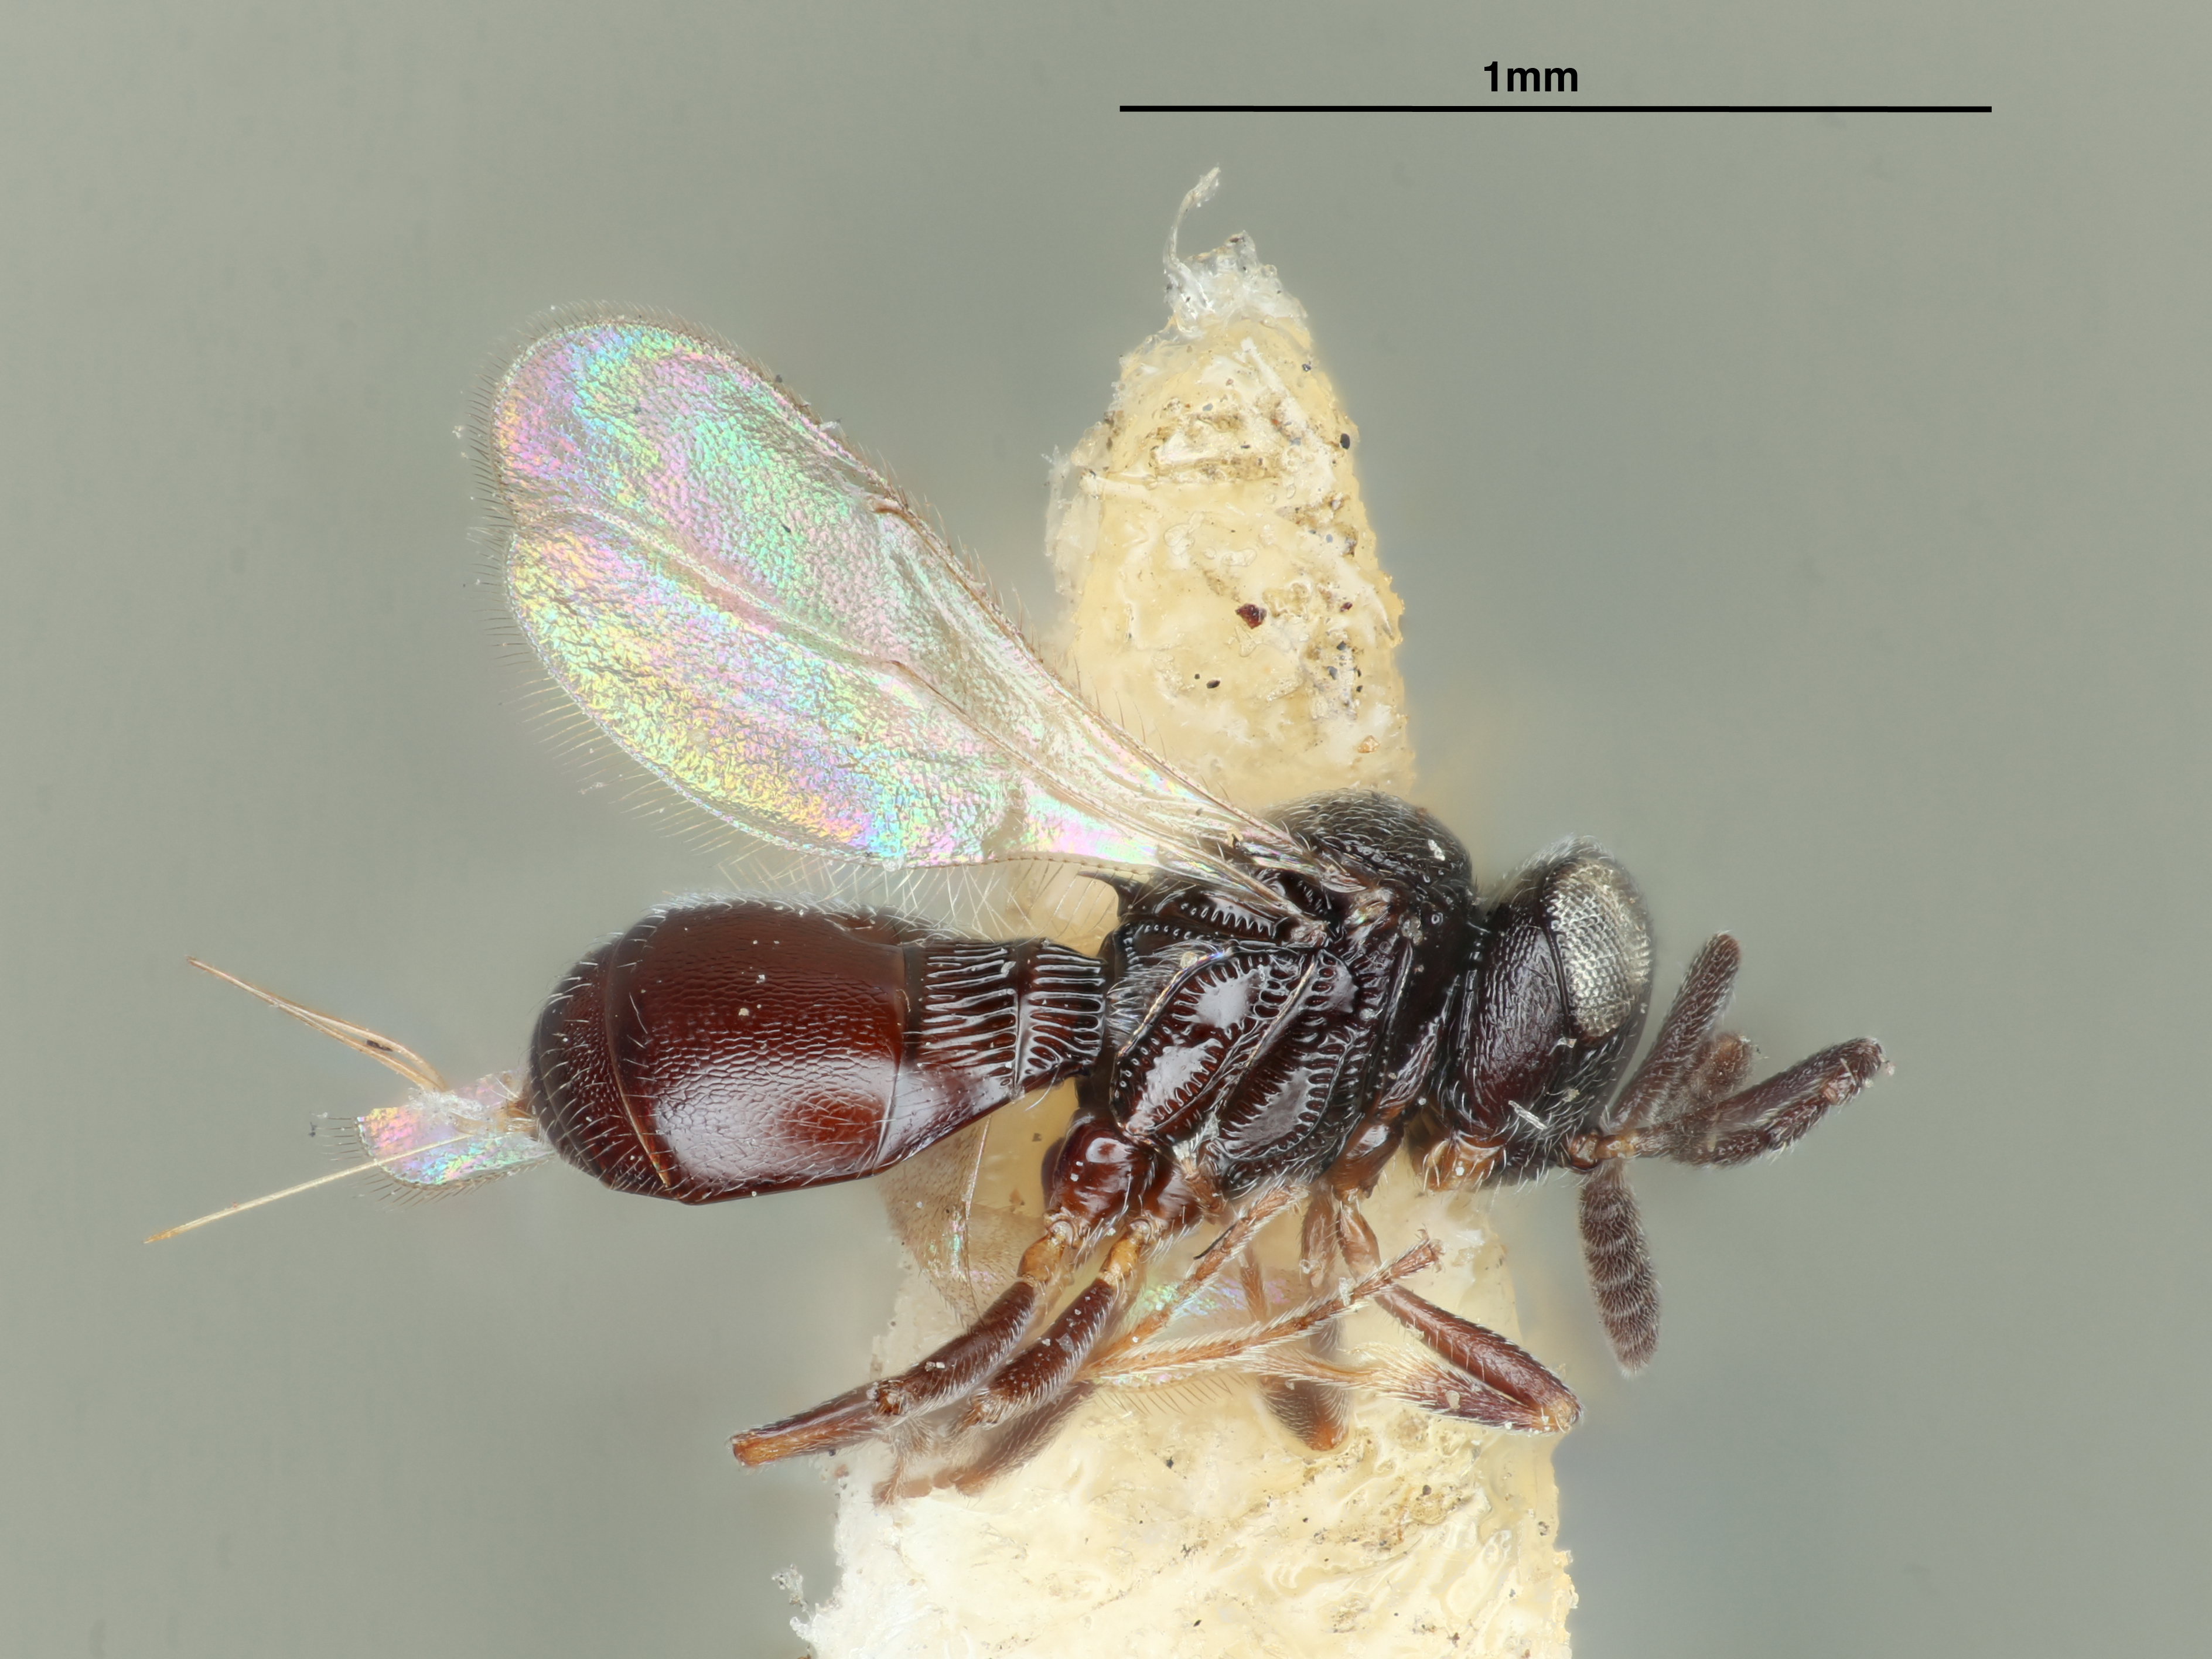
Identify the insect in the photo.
Prosacantha melanopus
